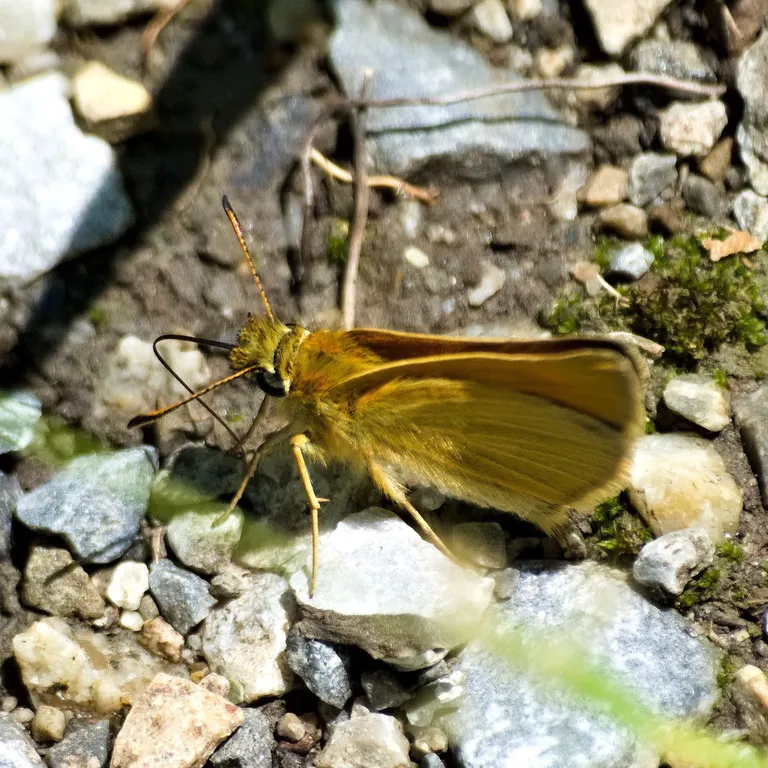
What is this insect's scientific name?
Thymelicus lineola
